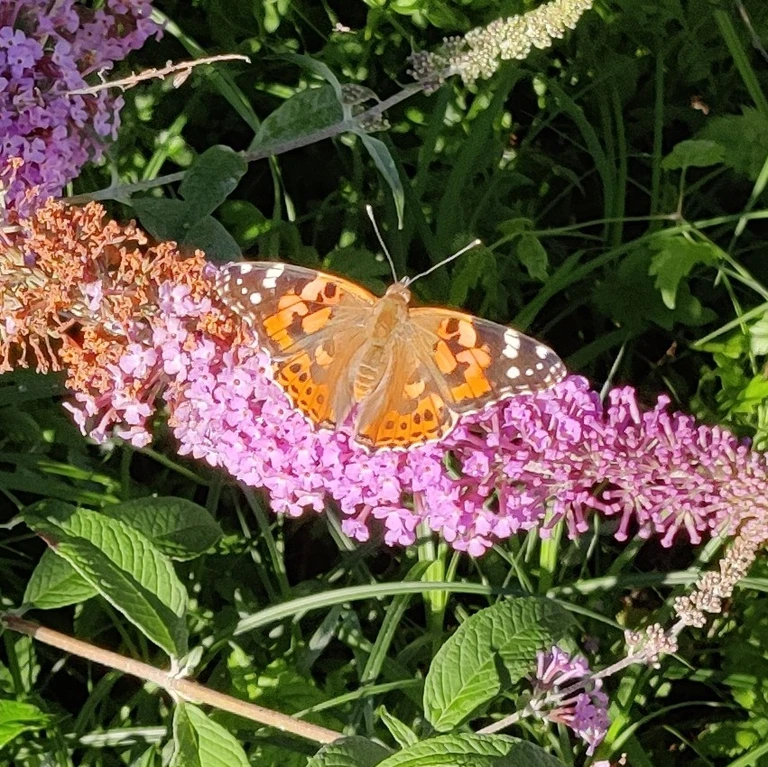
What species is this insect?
Vanessa cardui
